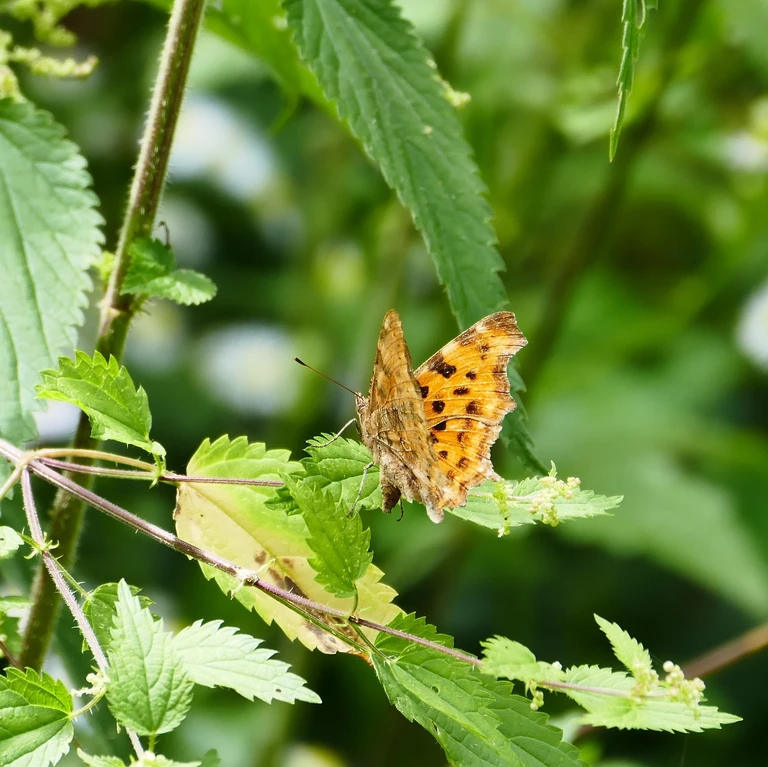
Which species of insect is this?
Polygonia c-album
